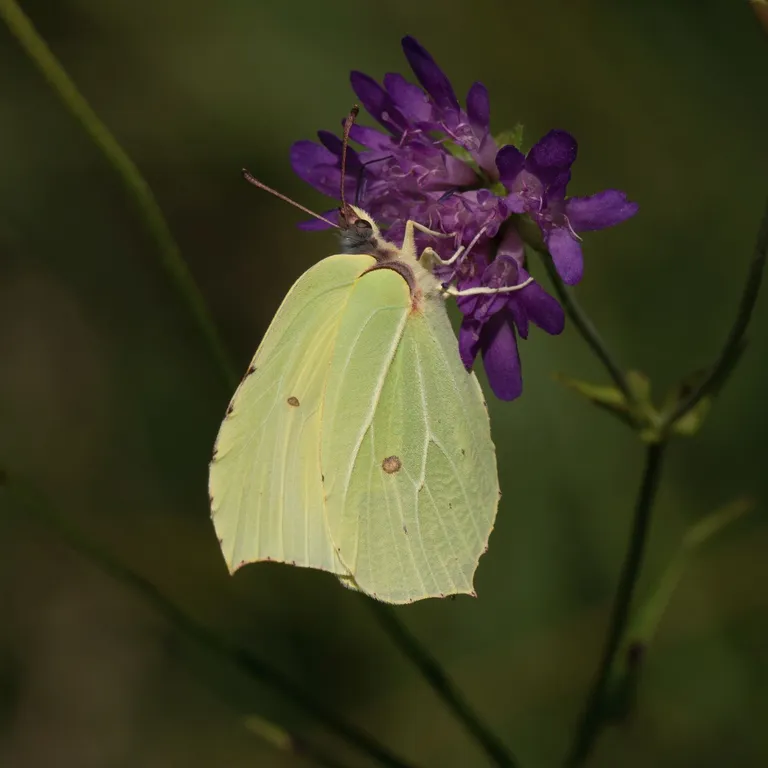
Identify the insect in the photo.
Gonepteryx rhamni
